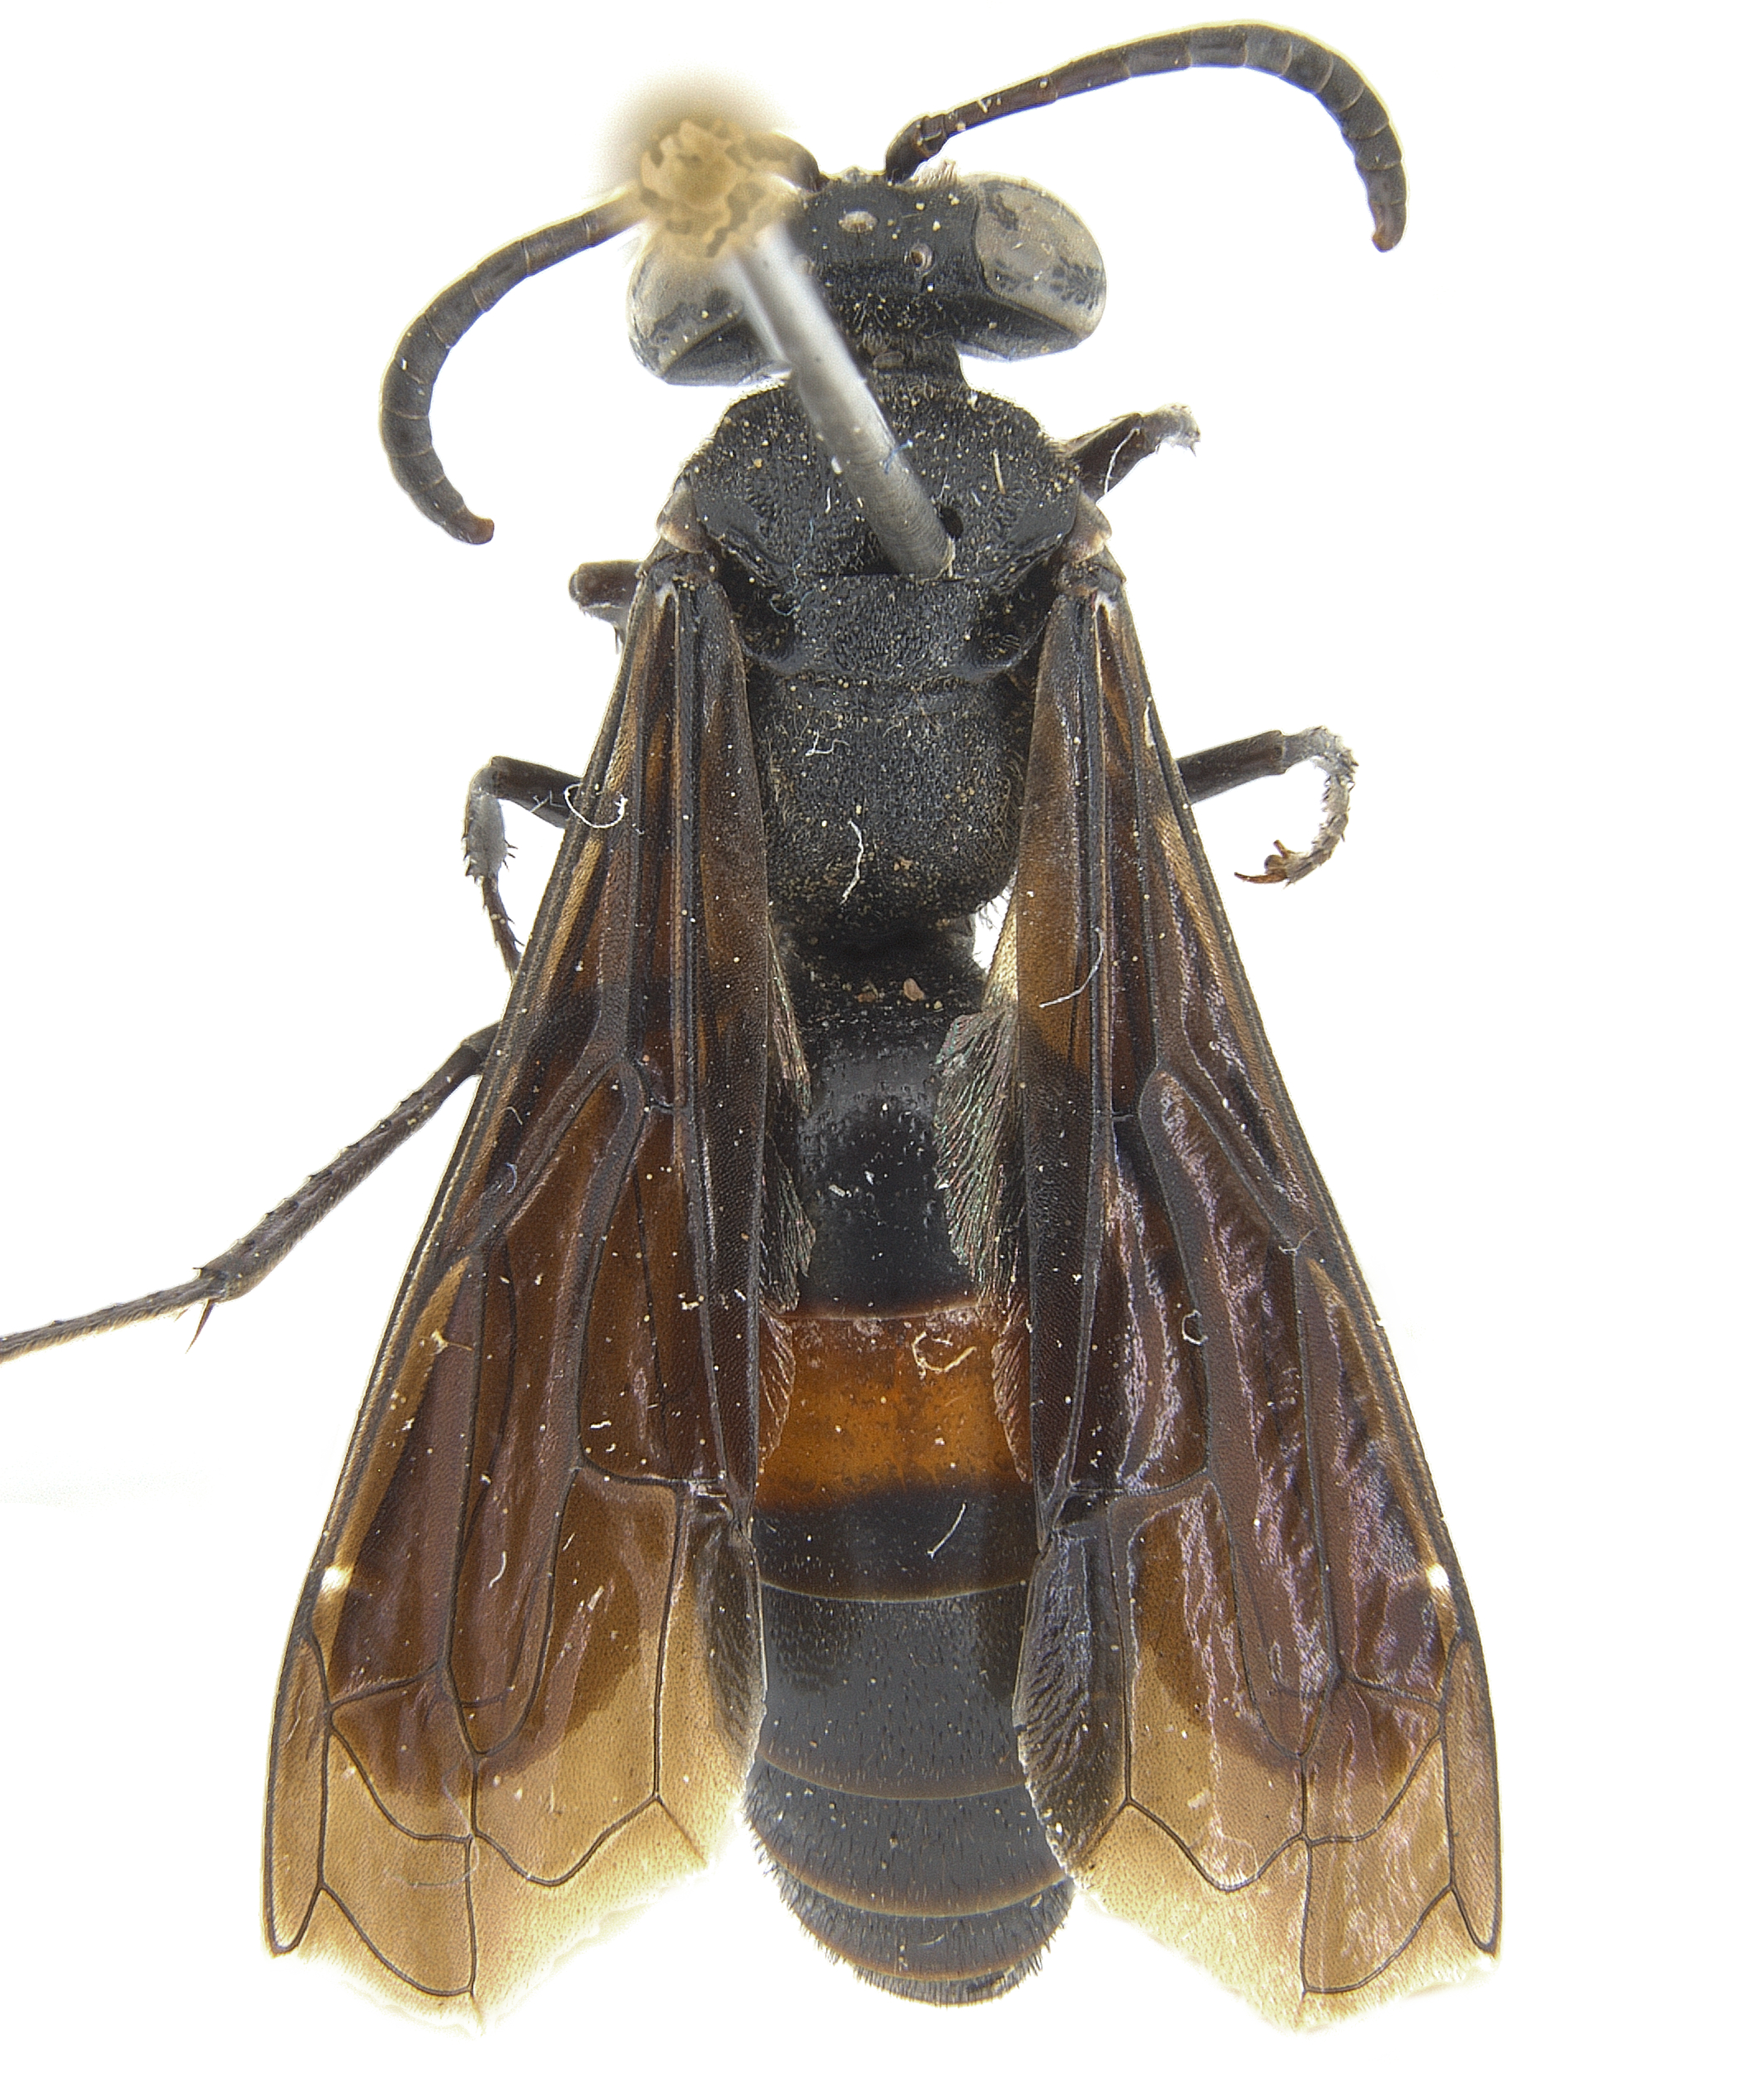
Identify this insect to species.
Stizoides renicinctus
